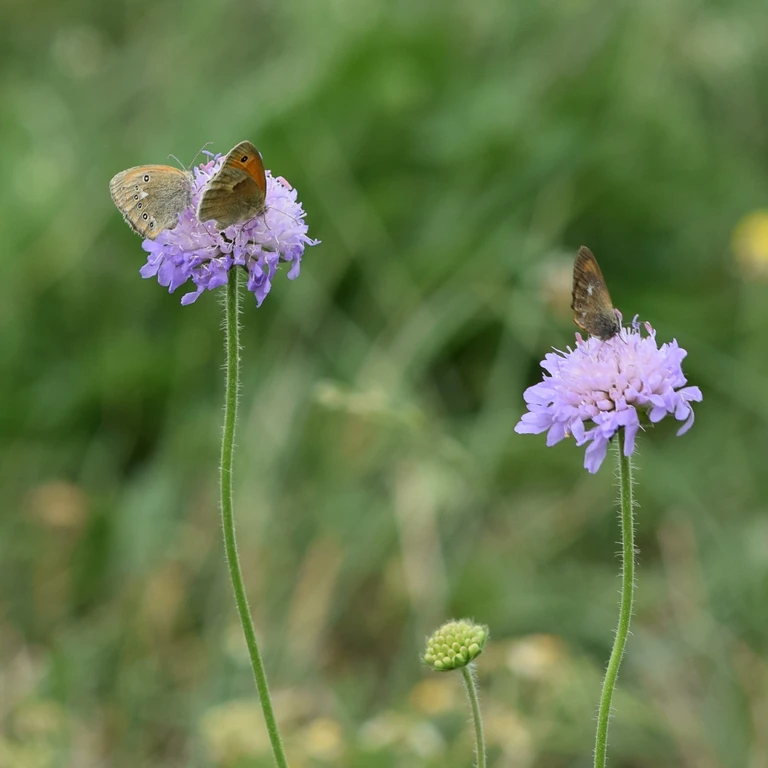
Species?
Coenonympha glycerion (also Coenonympha iphis)
